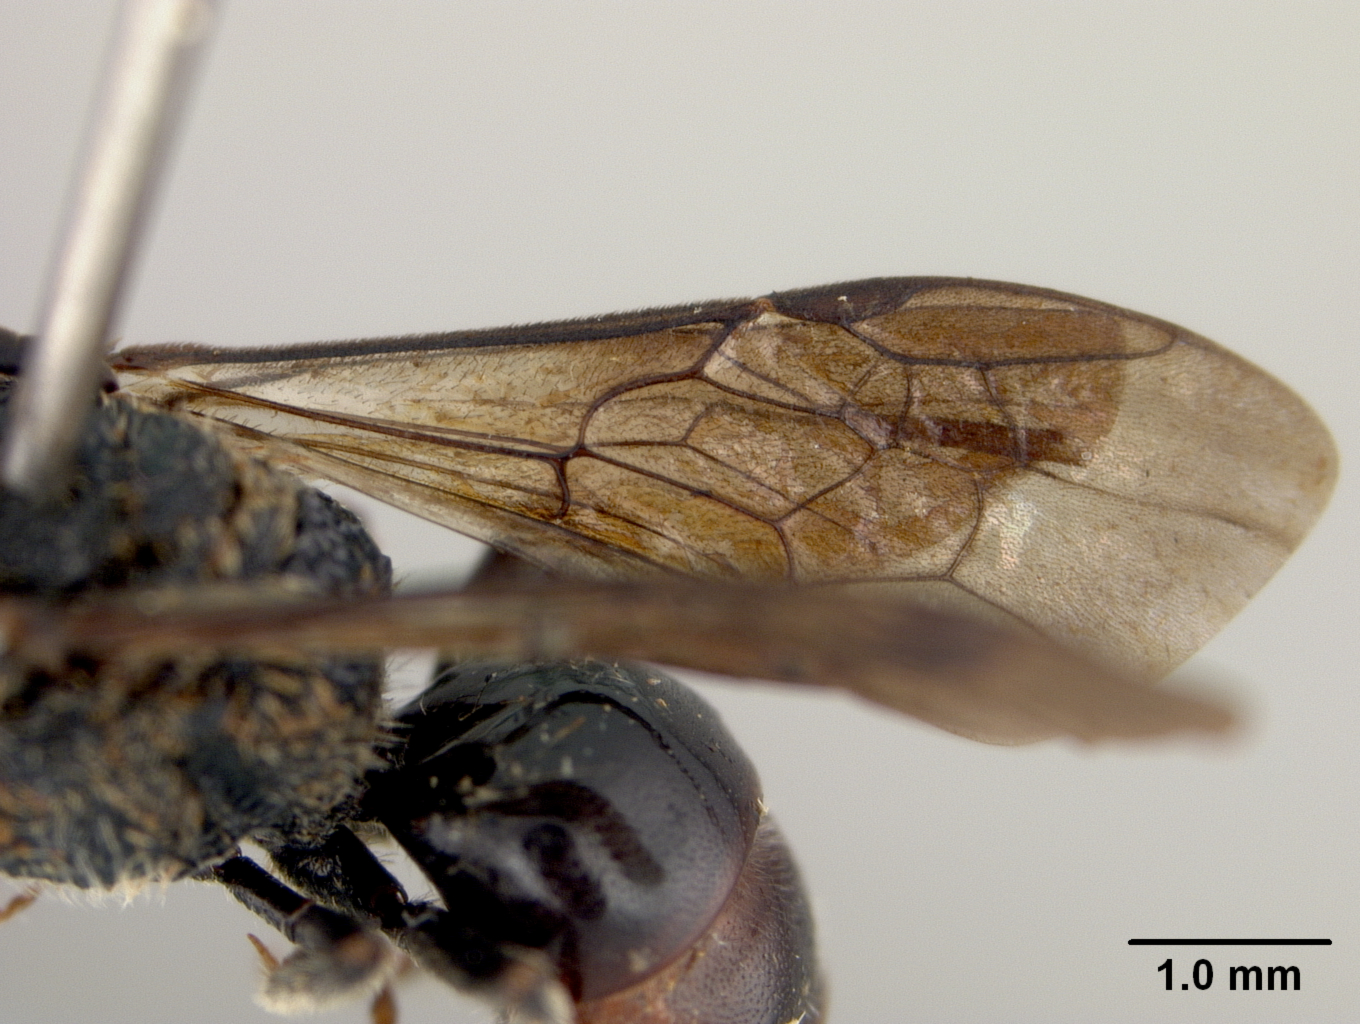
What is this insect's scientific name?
Sphecodes laukeusis
